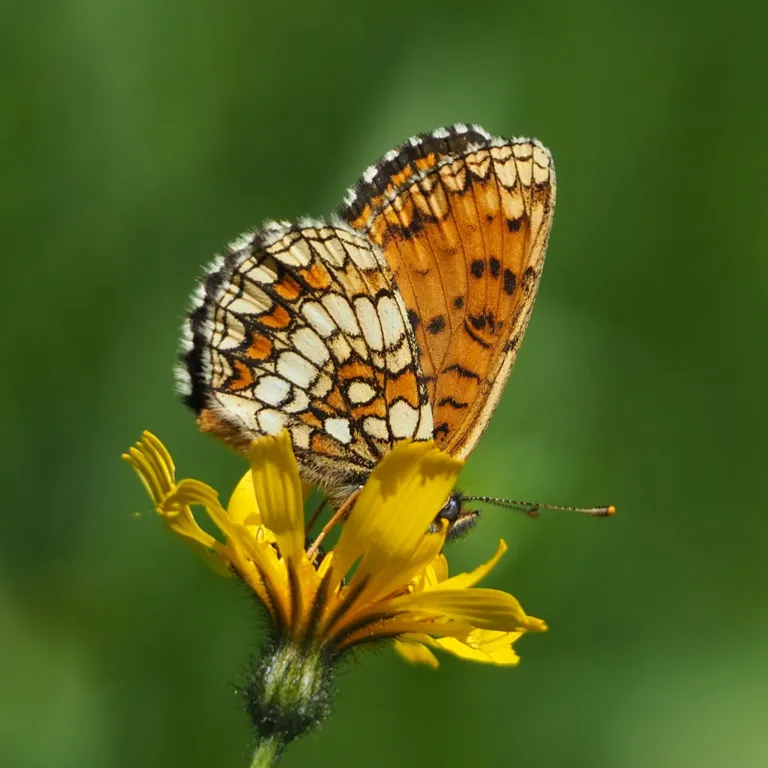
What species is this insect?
Melitaea athalia
